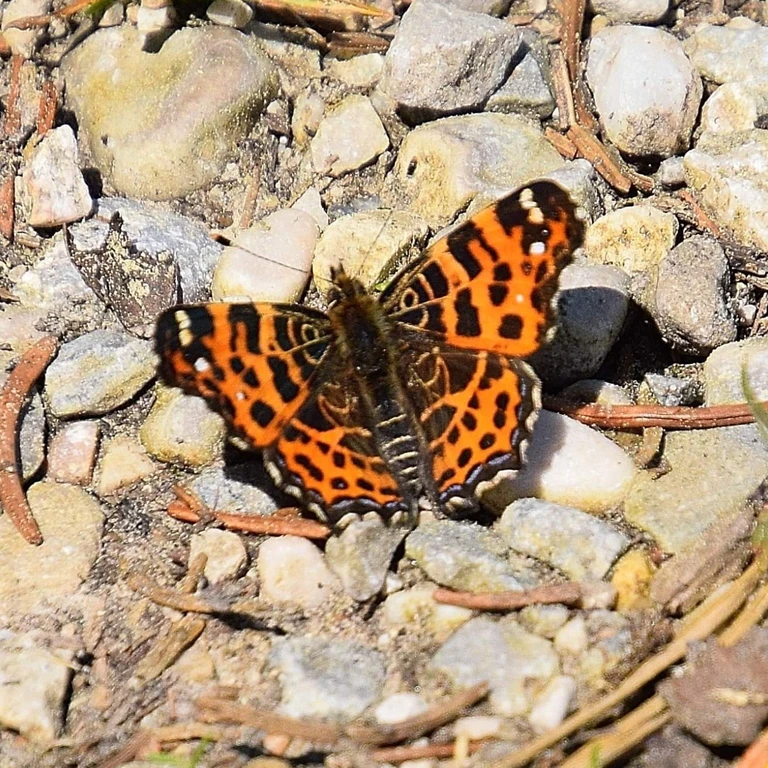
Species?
Araschnia levana
